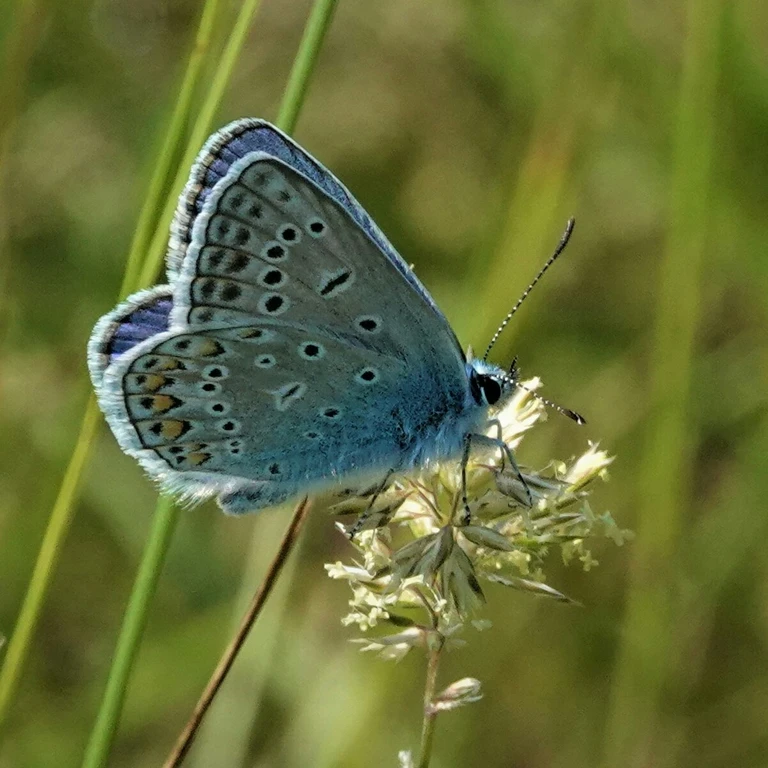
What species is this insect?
Polyommatus icarus
